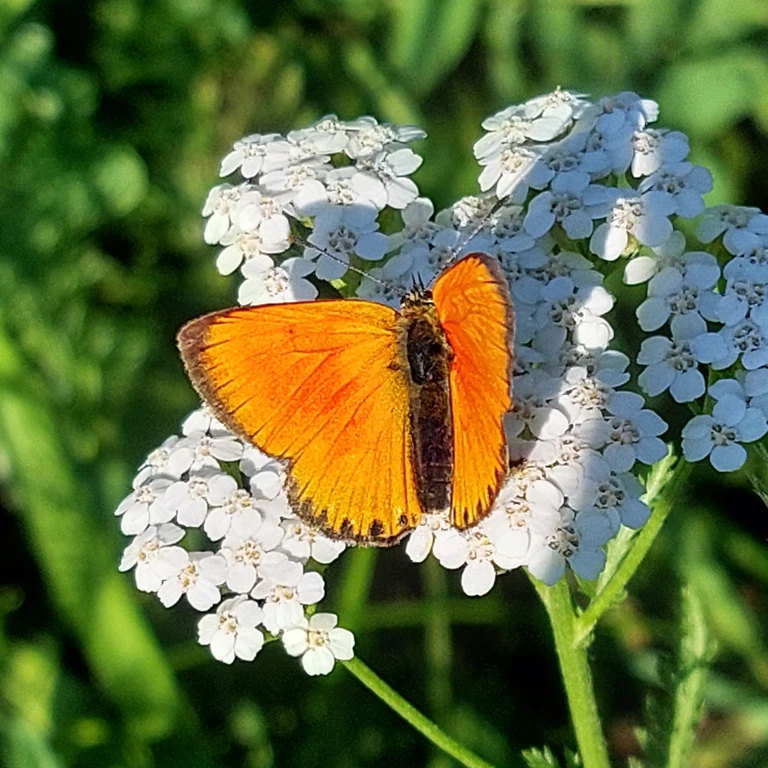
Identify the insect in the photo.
Lycaena virgaureae
